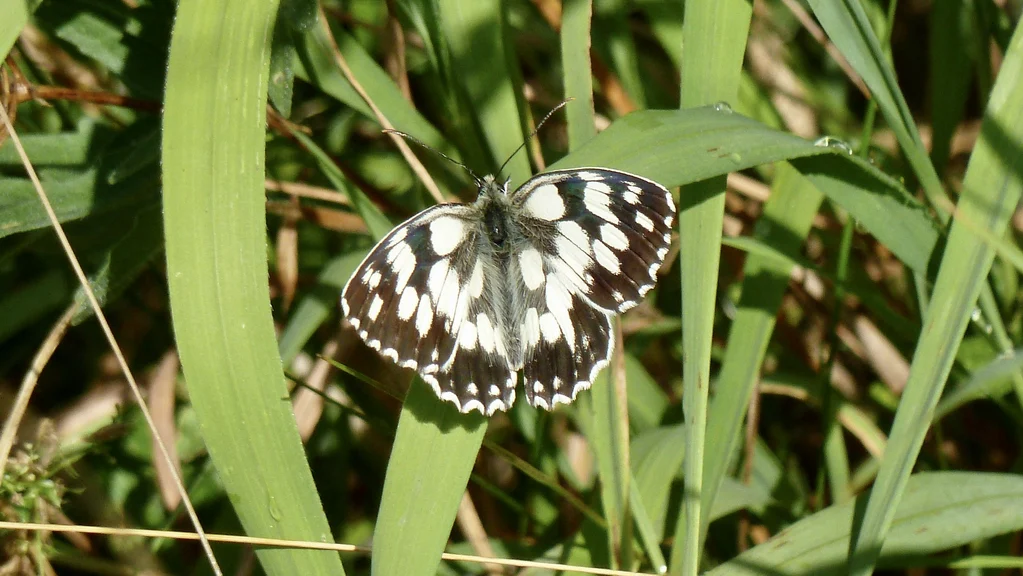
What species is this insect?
Melanargia galathea
